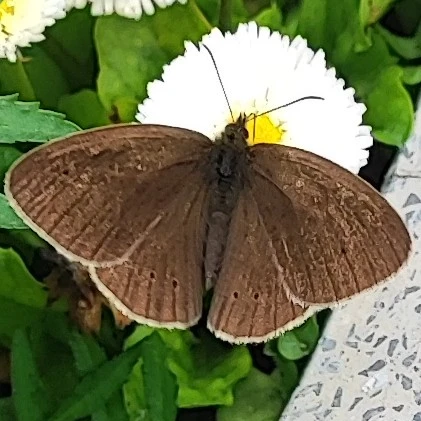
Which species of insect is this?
Aphantopus hyperantus
